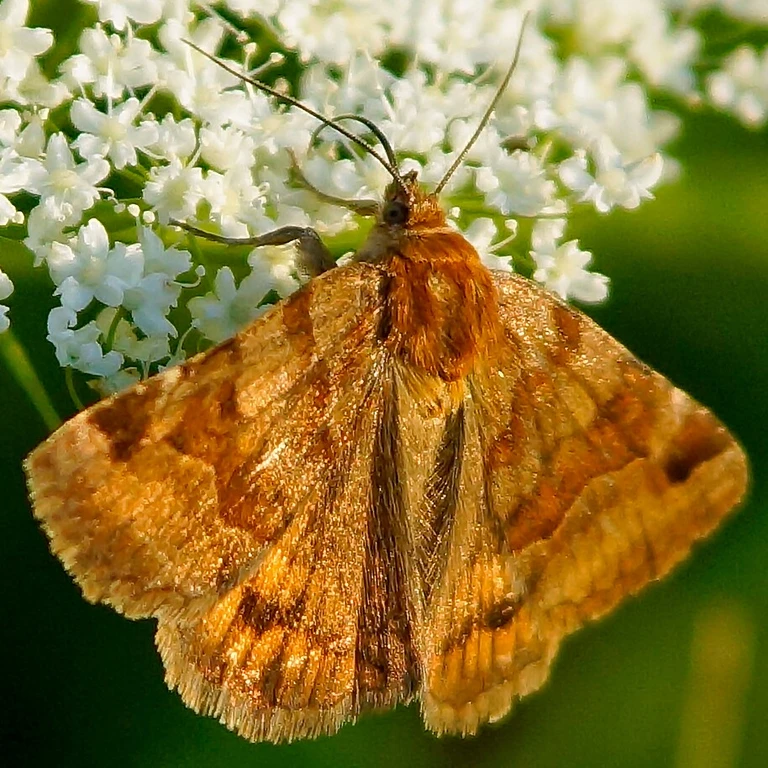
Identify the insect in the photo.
Euclidia glyphica
